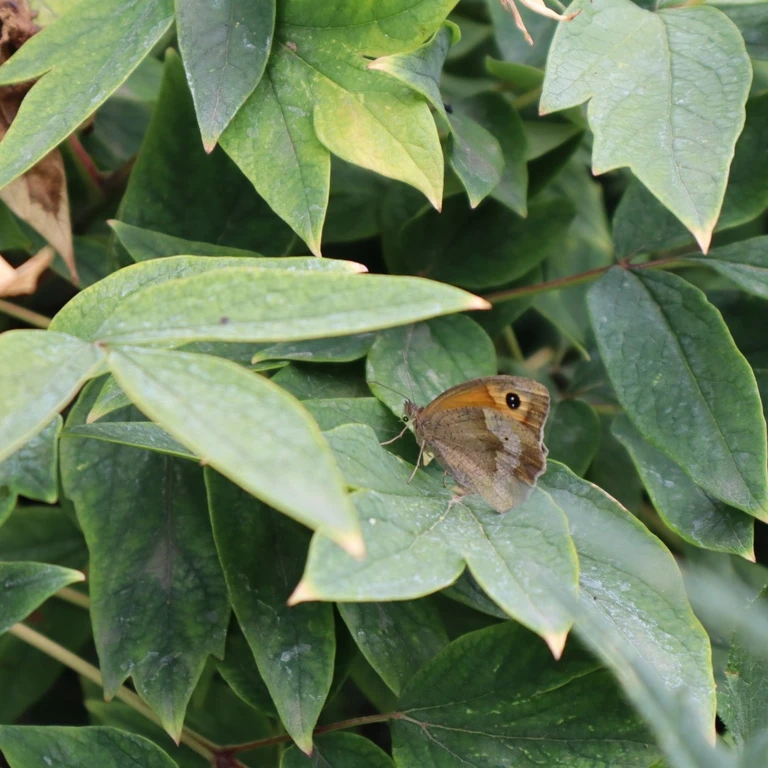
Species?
Maniola jurtina
